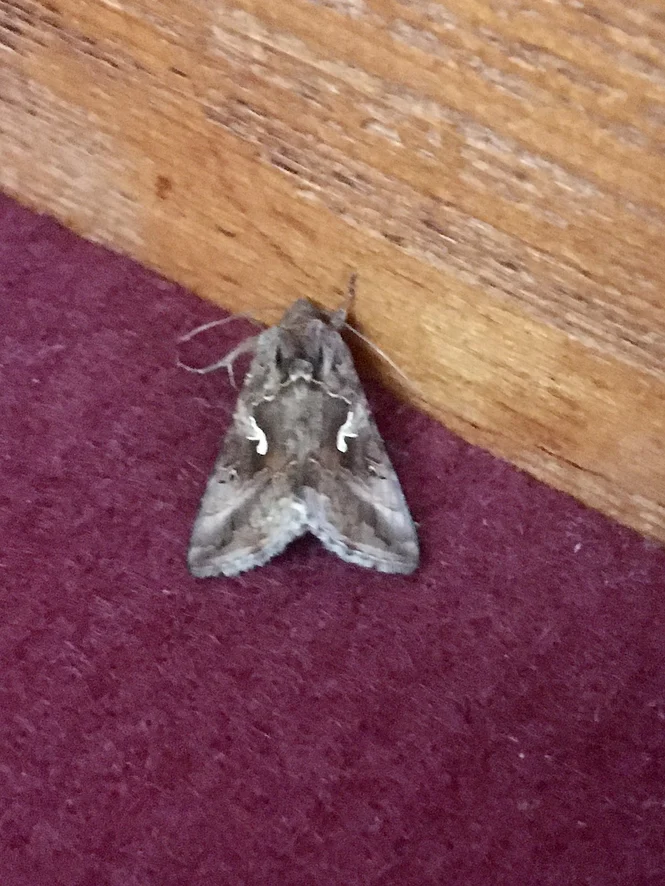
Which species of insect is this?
Autographa gamma
